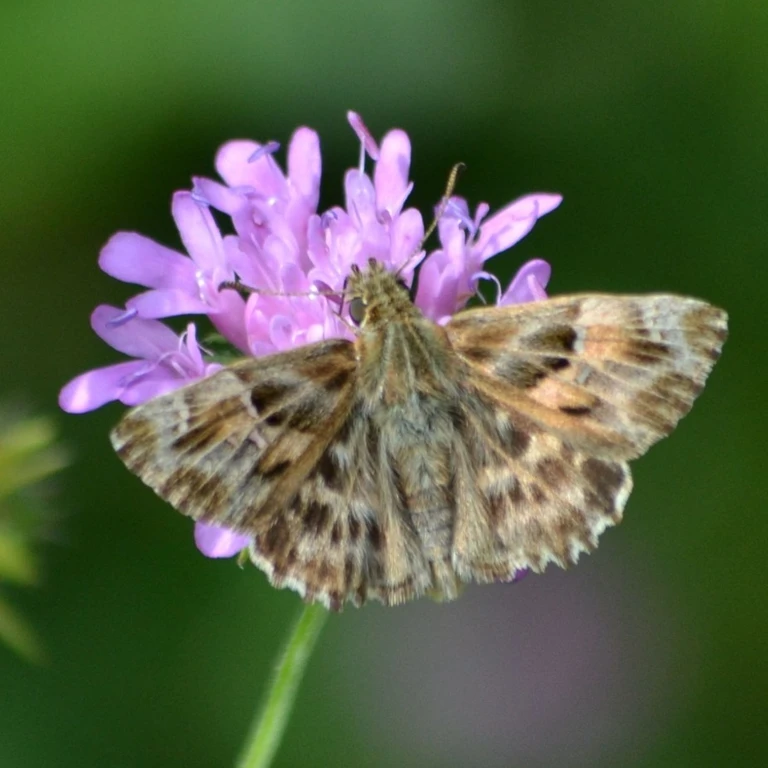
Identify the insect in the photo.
Carcharodus alceae
